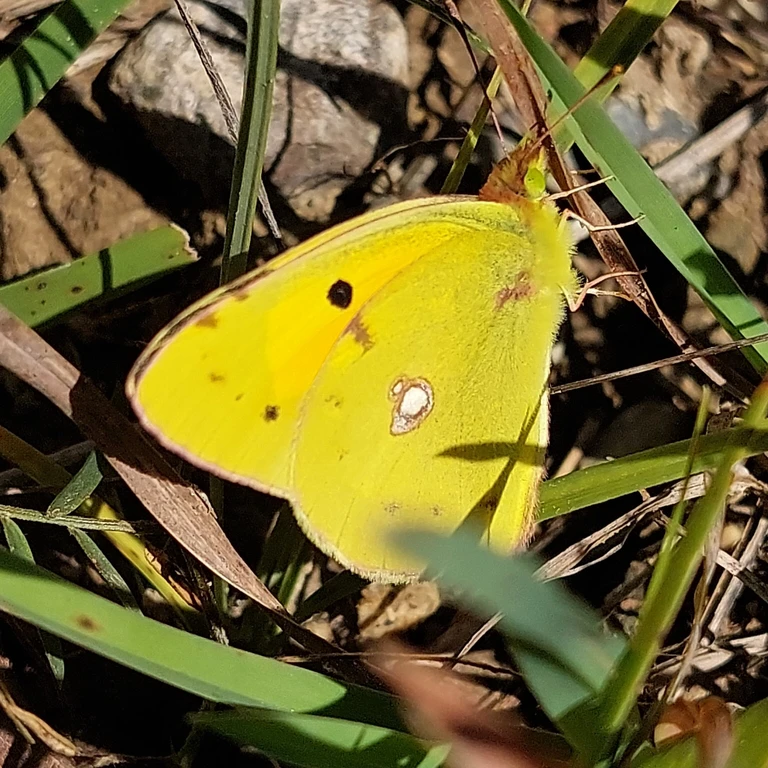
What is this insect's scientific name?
Colias croceus
